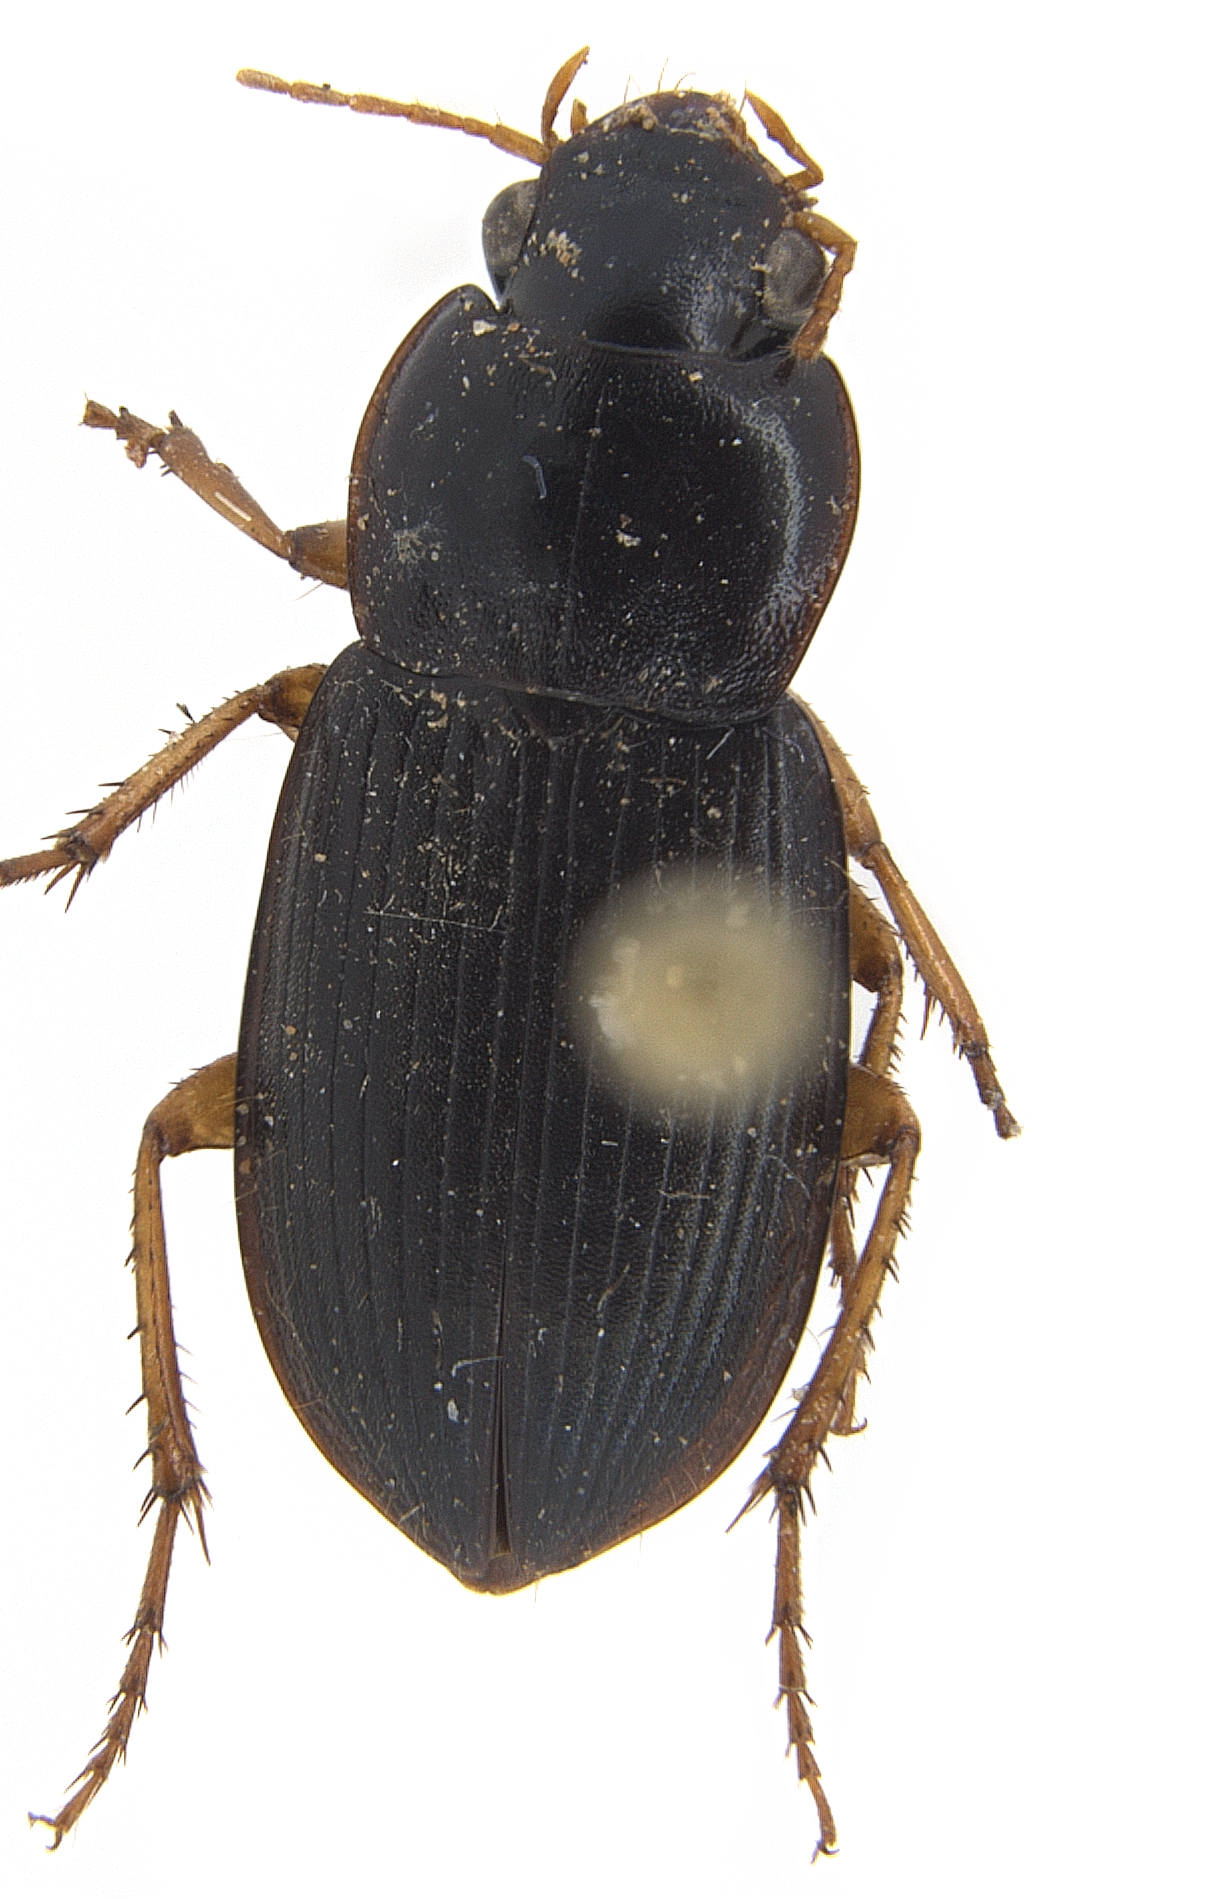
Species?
Selenophorus dispar (also Athrostichtus dispar)
